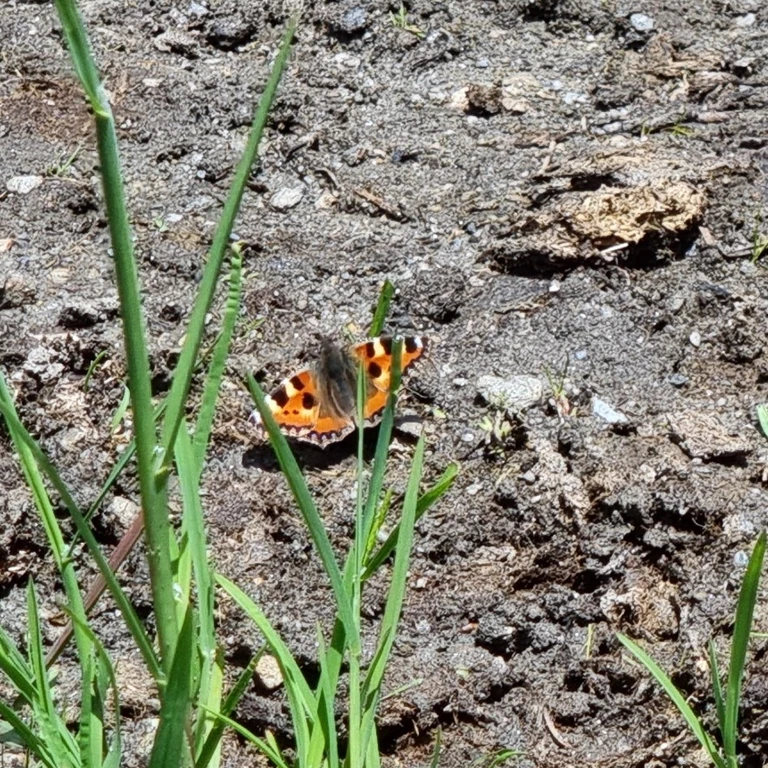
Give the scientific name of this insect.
Aglais urticae
